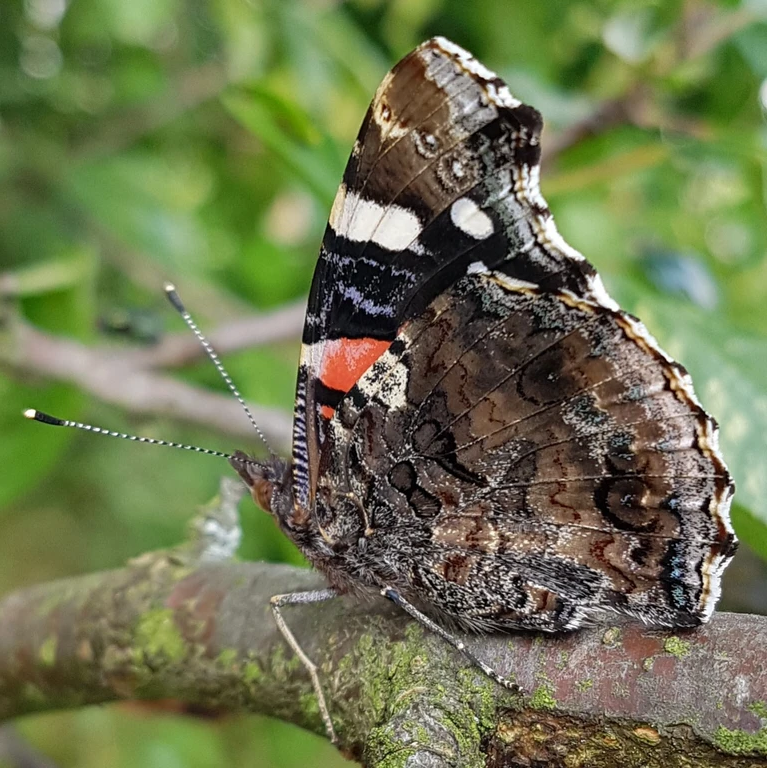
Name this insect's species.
Vanessa atalanta
